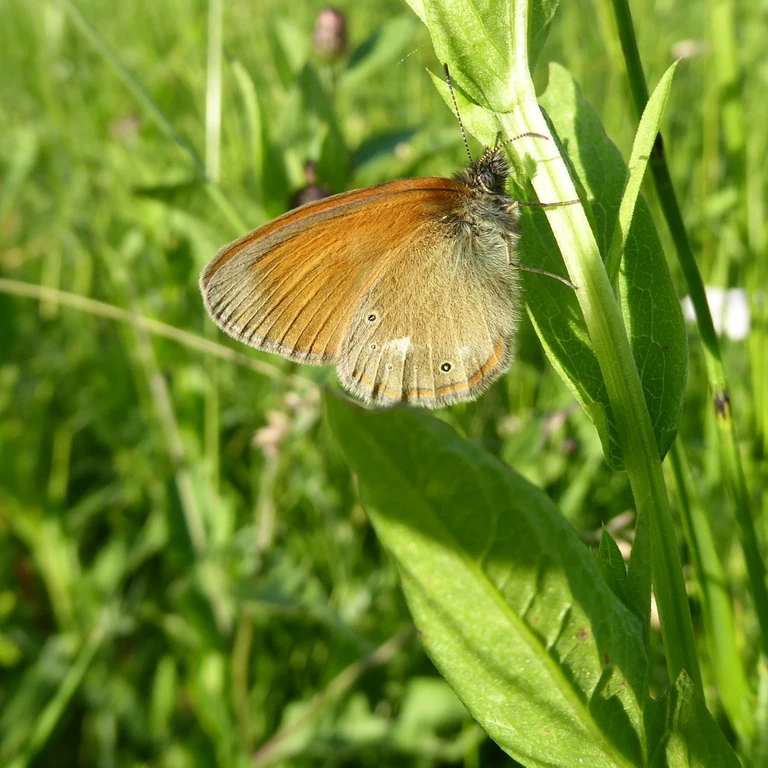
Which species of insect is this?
Coenonympha glycerion (also Coenonympha iphis)
